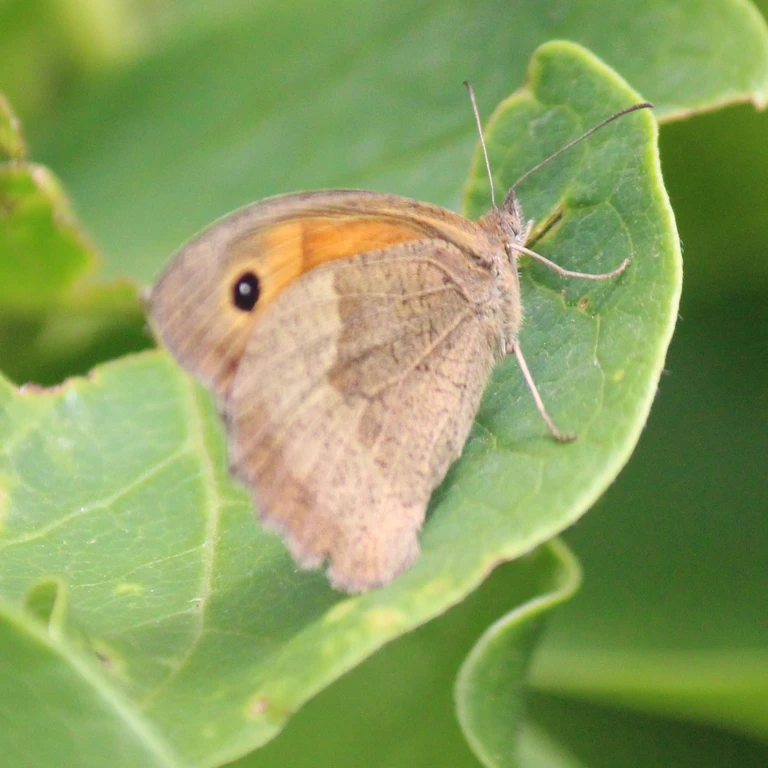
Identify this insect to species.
Maniola jurtina
